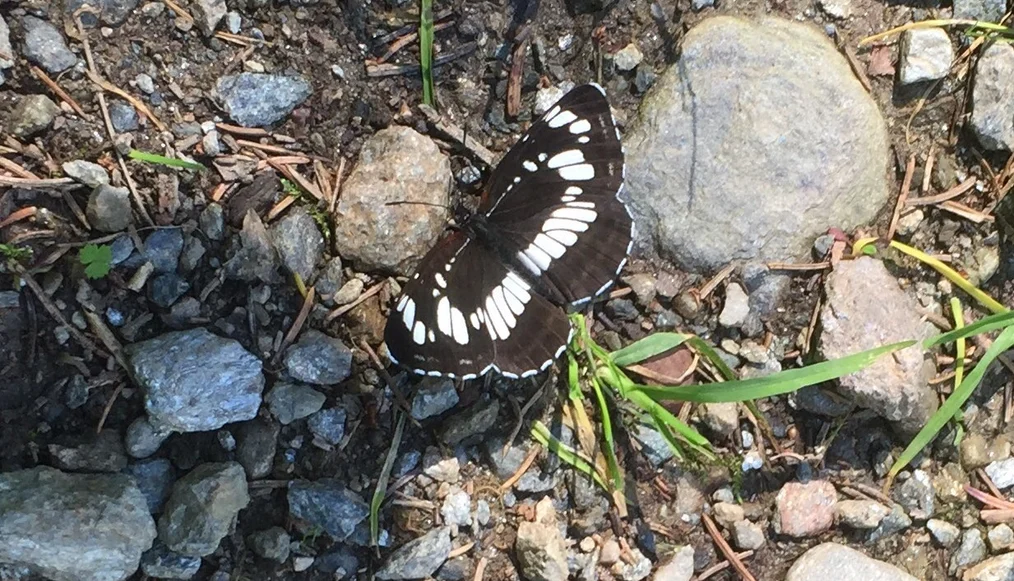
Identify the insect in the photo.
Neptis rivularis
